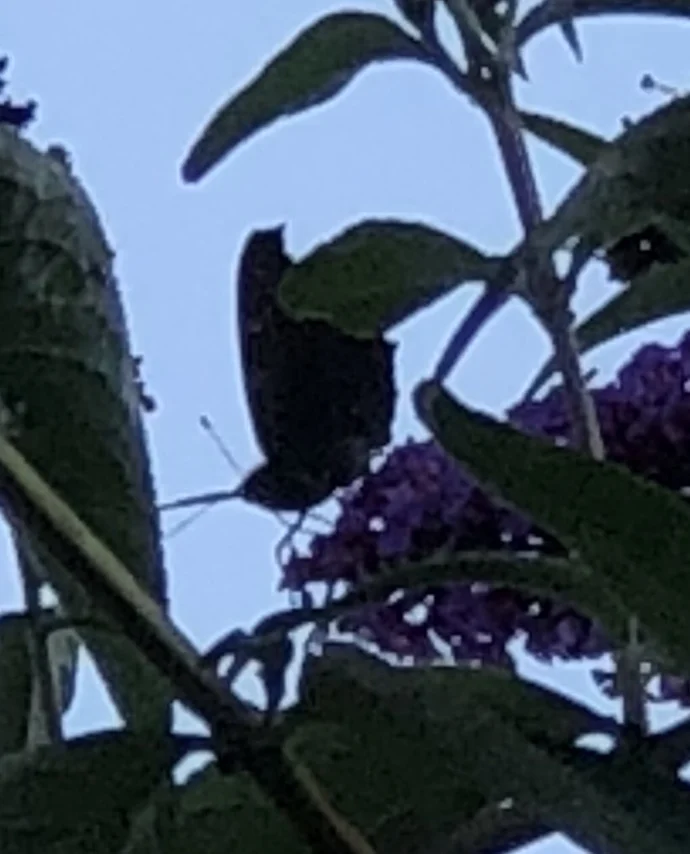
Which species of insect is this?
Aglais io
